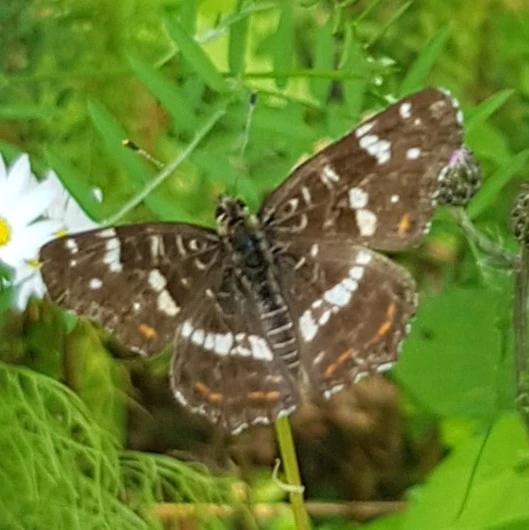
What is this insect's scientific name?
Araschnia levana
